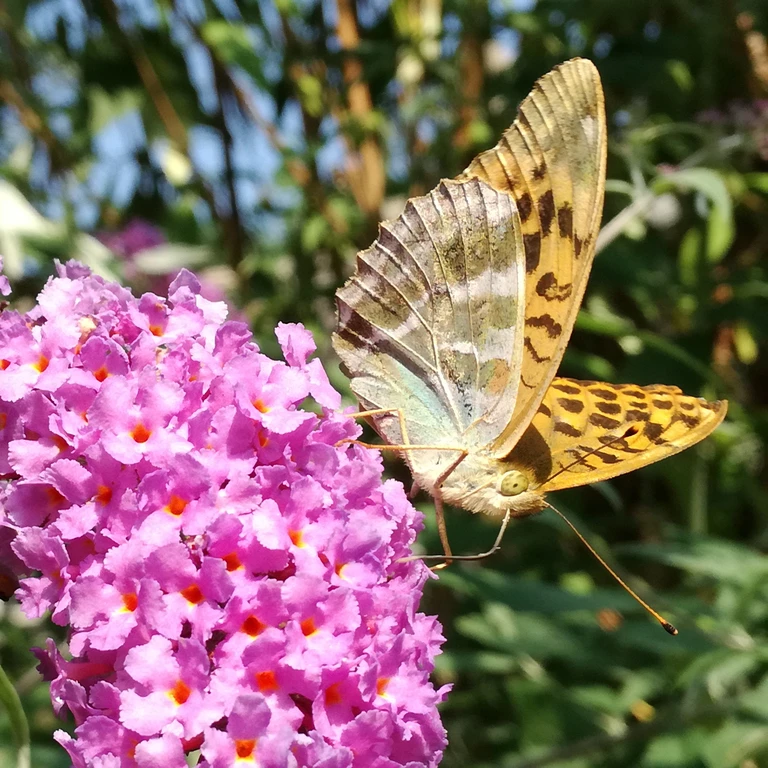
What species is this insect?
Argynnis paphia
